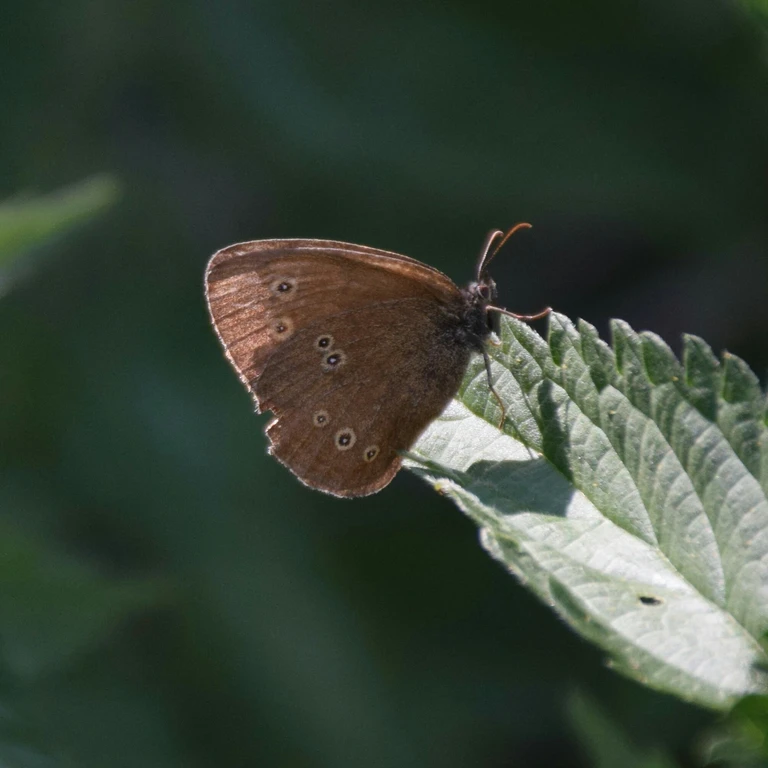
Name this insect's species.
Aphantopus hyperantus
